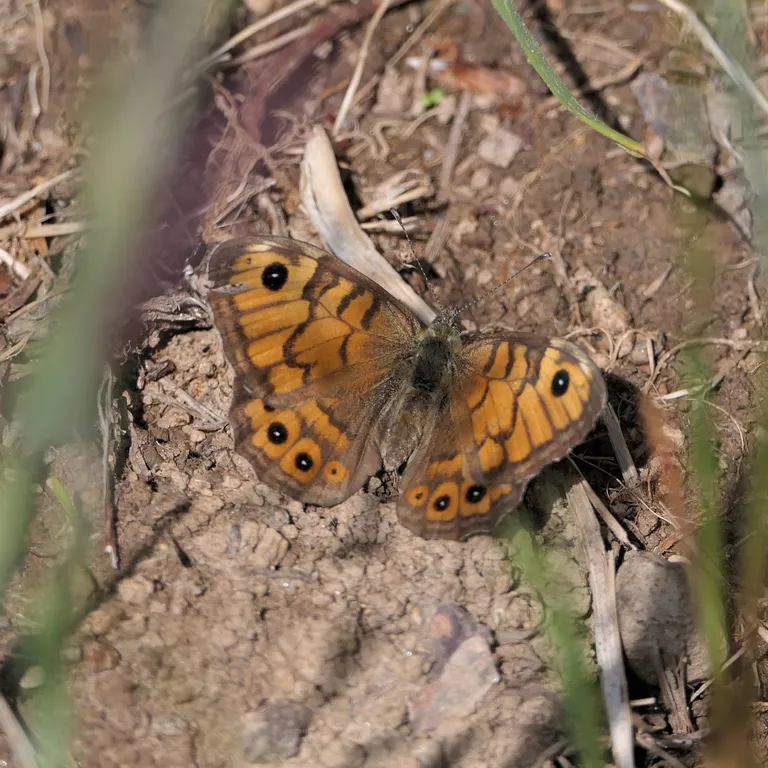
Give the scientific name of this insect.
Lasiommata megera (also Pararge megera)
